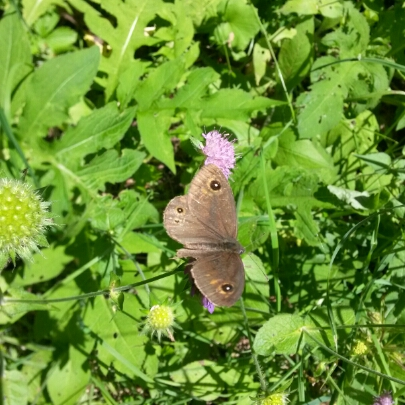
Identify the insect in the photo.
Lasiommata maera (also Pararge maera)
